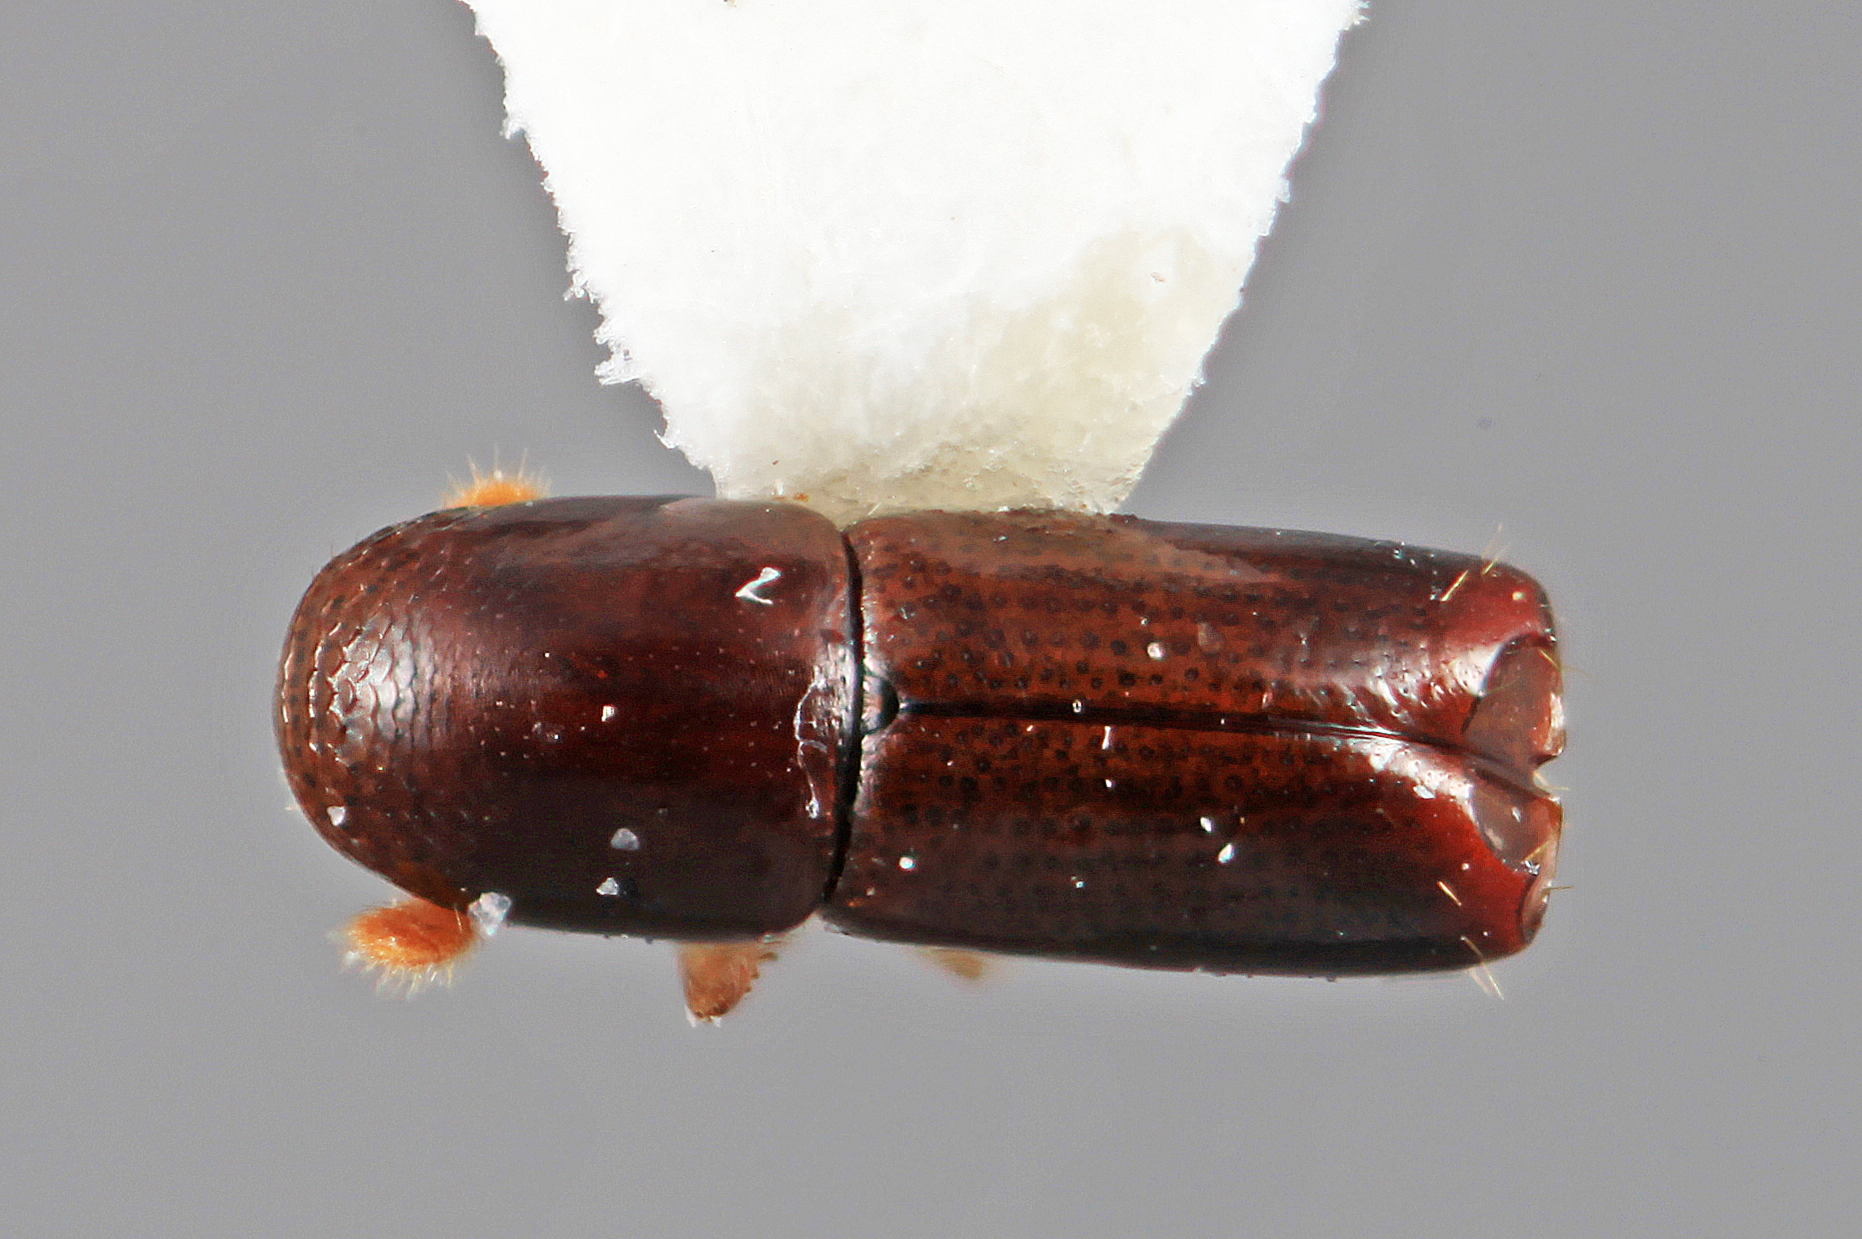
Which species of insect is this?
Amphicranus thunesi
